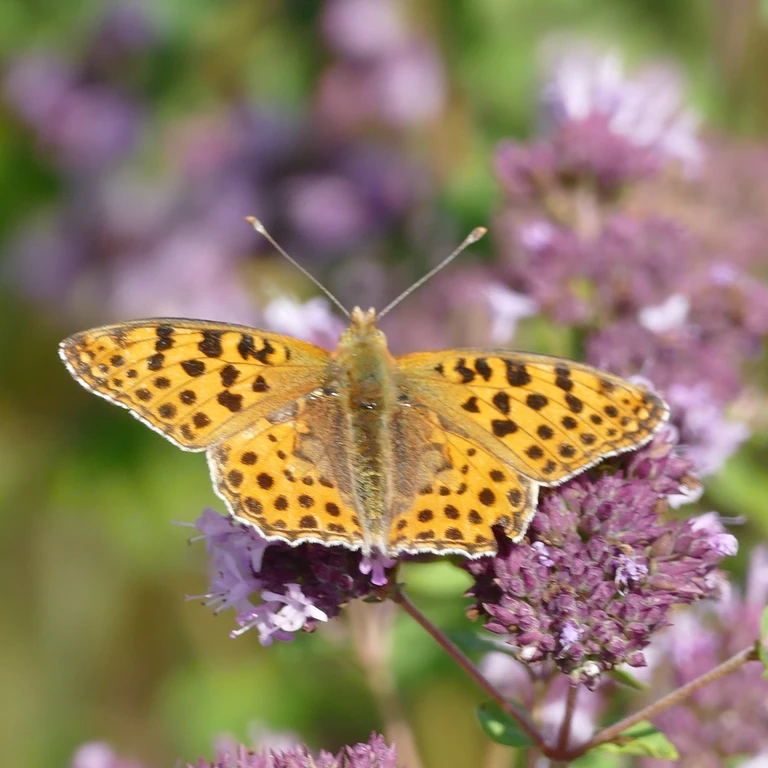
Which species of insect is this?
Issoria lathonia
